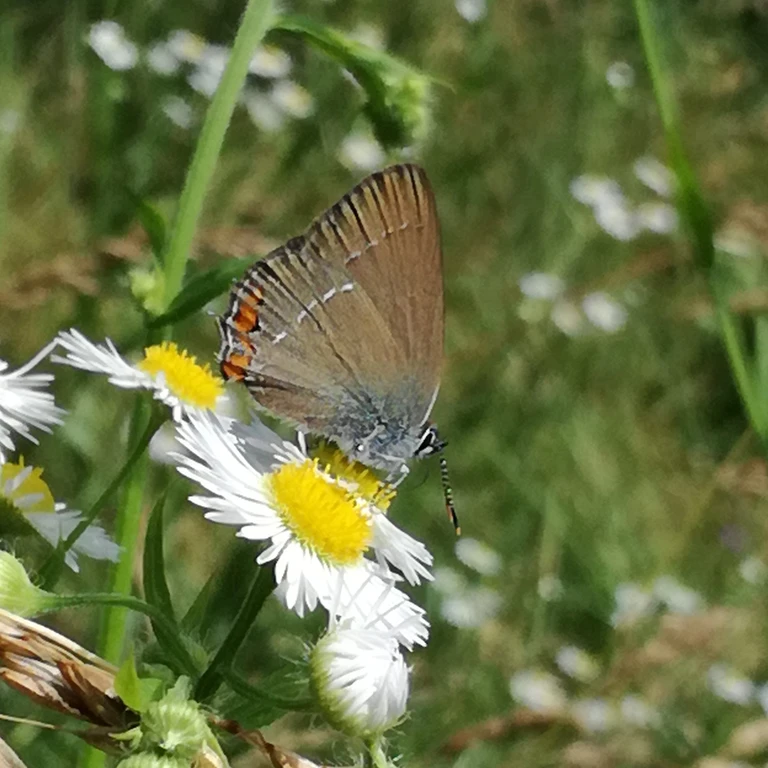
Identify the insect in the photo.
Satyrium acaciae (also Strymon acaciae)
